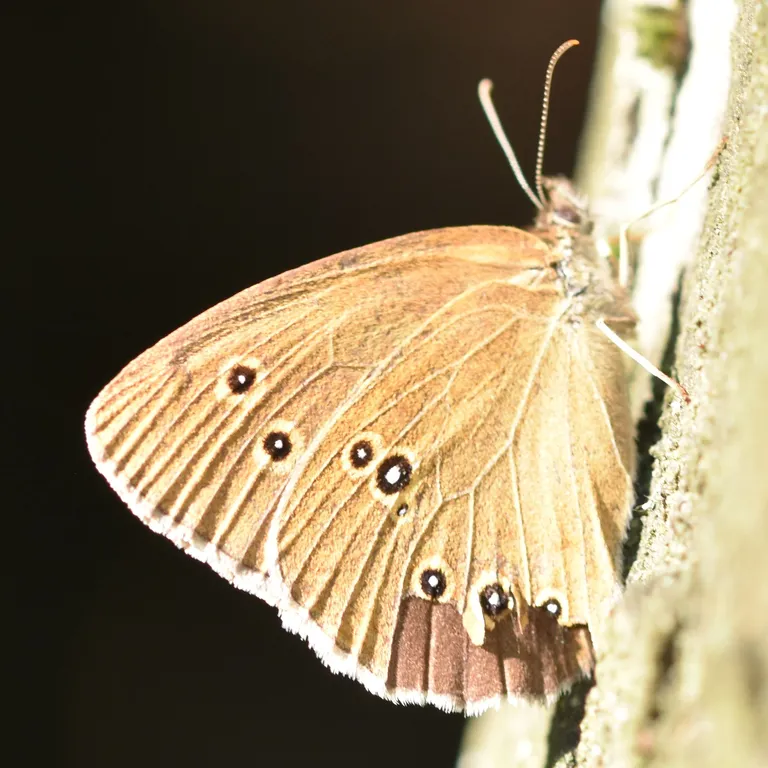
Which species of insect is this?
Aphantopus hyperantus
